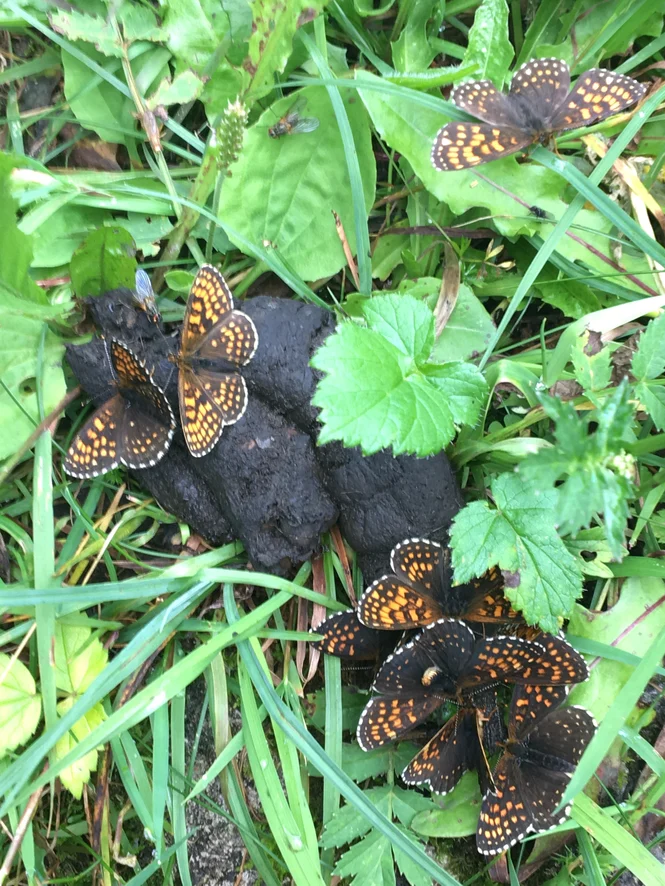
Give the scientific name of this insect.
Melitaea diamina
